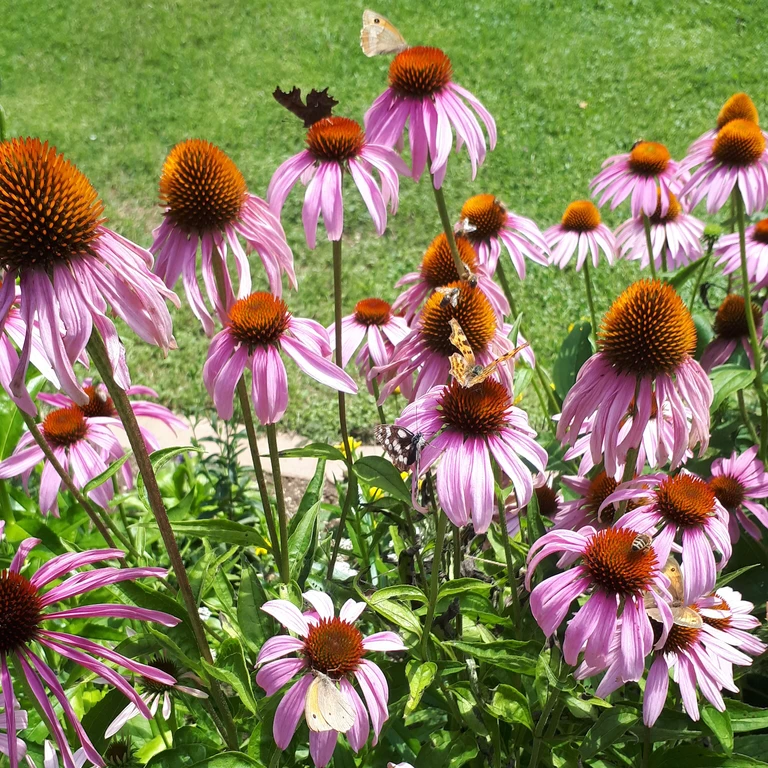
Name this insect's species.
Polygonia c-album
